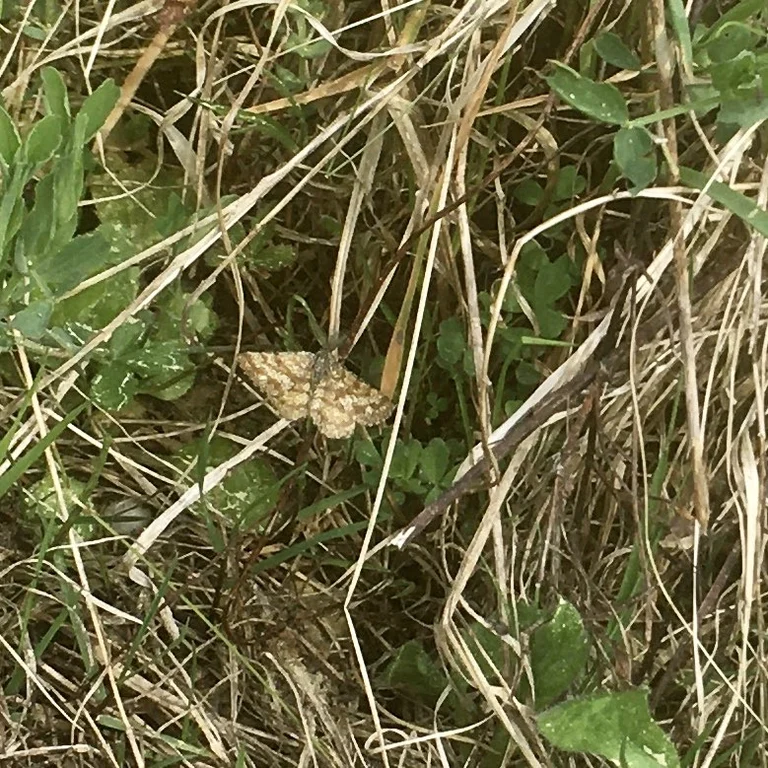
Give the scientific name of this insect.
Ematurga atomaria
